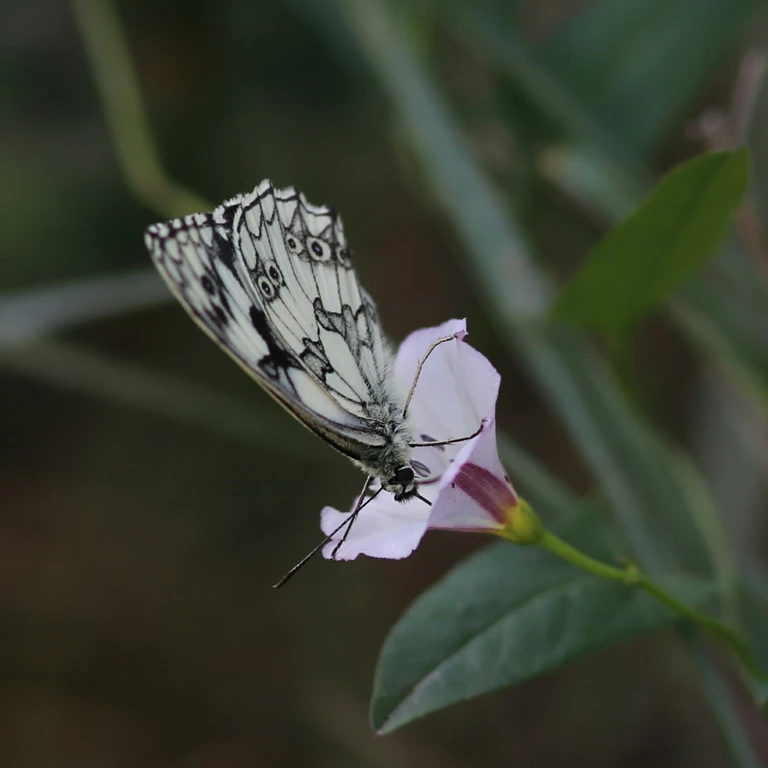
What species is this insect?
Melanargia galathea
